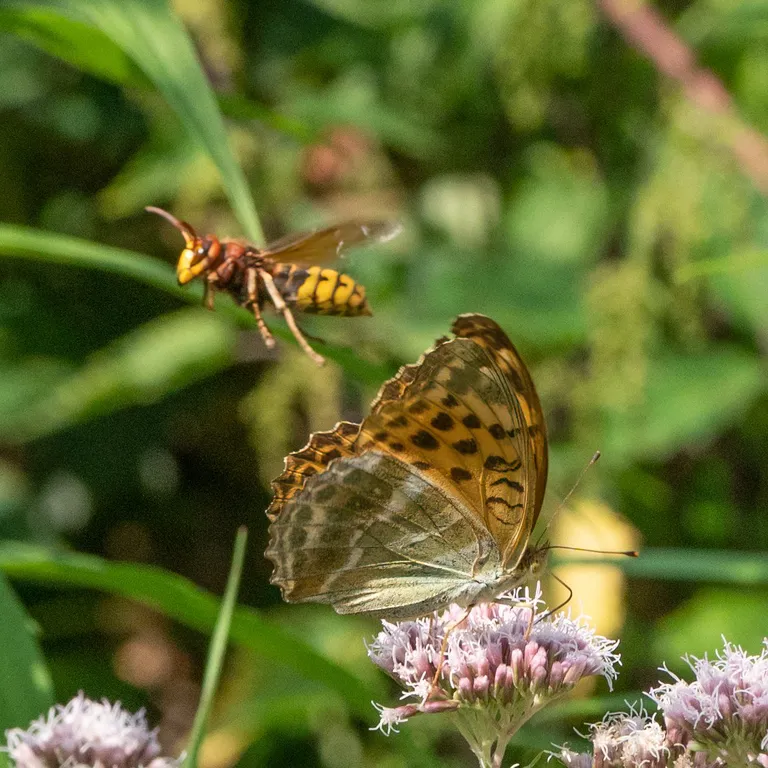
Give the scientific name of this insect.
Argynnis paphia
